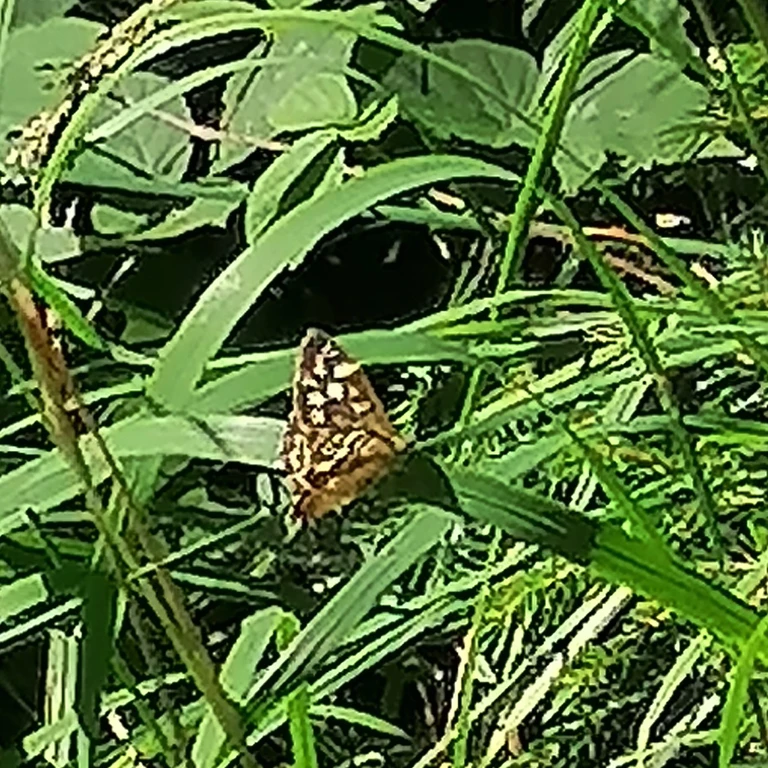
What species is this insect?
Pararge aegeria
